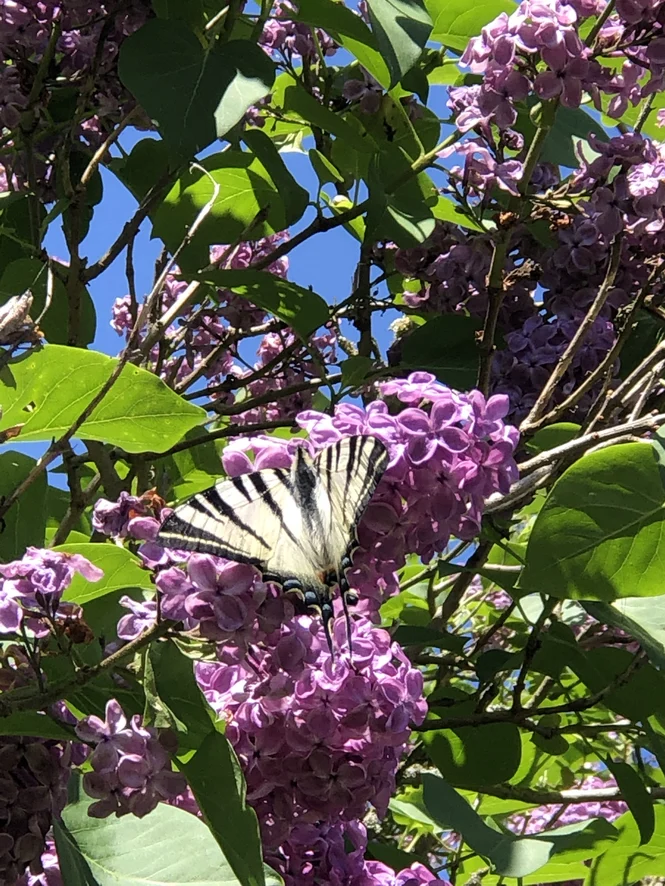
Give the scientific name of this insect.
Iphiclides podalirius
